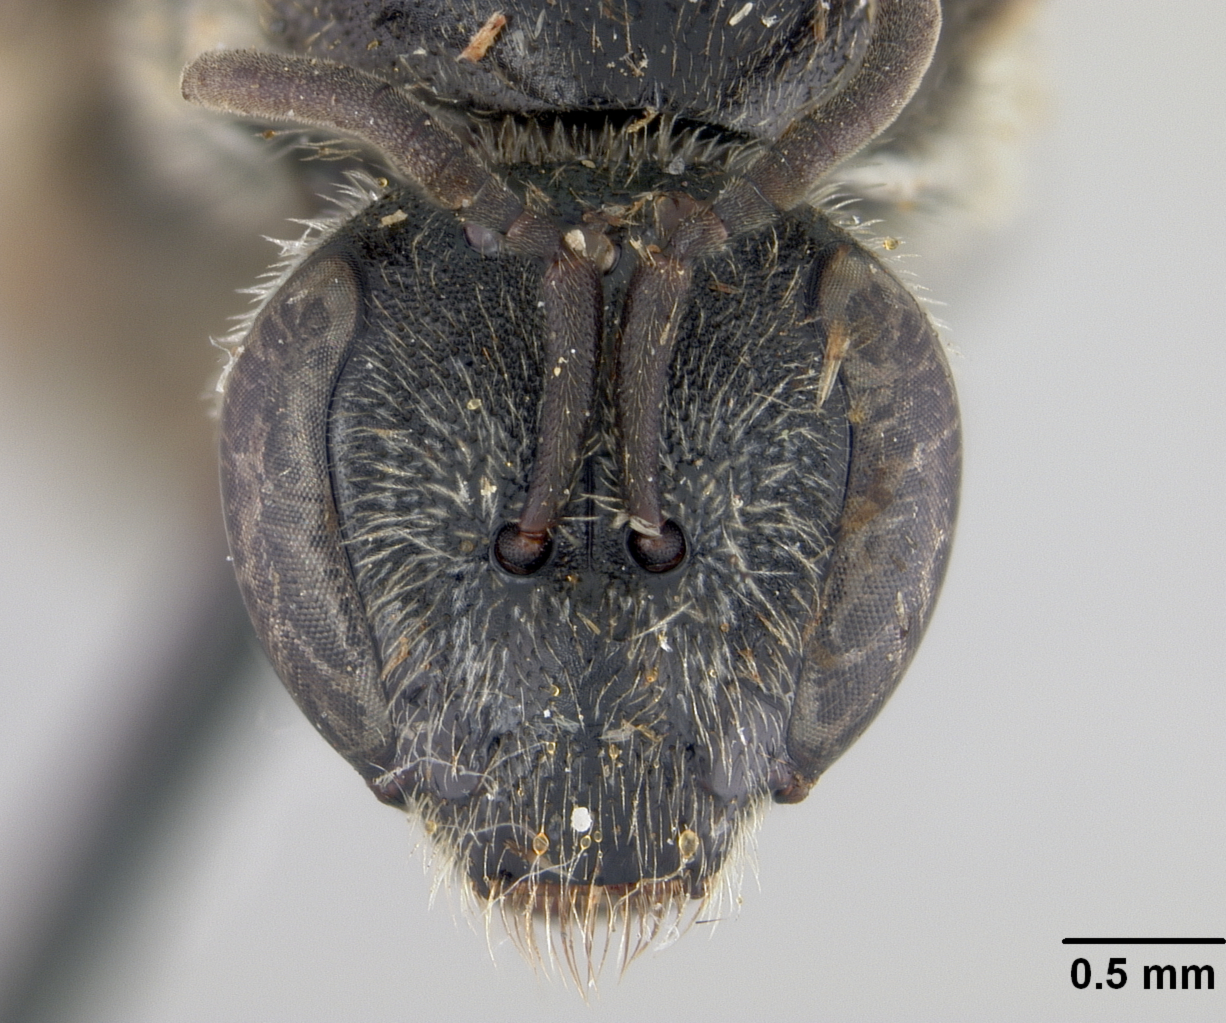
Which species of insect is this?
Halictus bryanti
